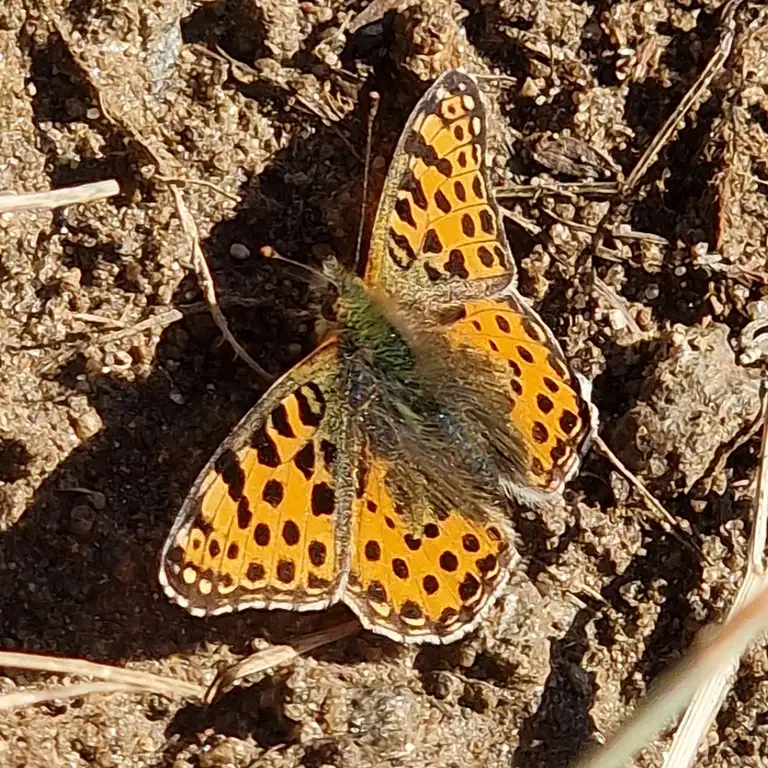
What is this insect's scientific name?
Issoria lathonia
